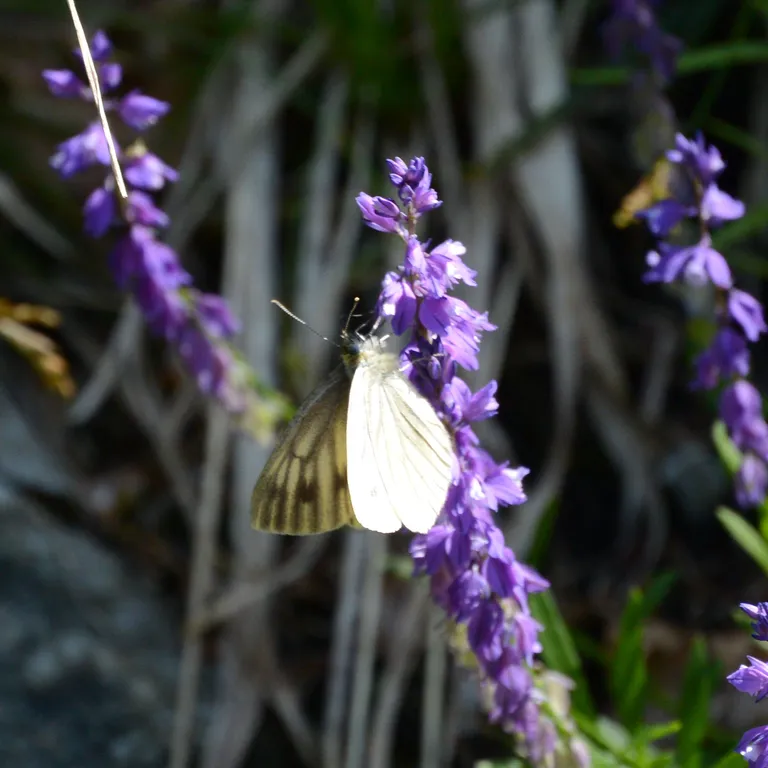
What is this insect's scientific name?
Pieris bryoniae
